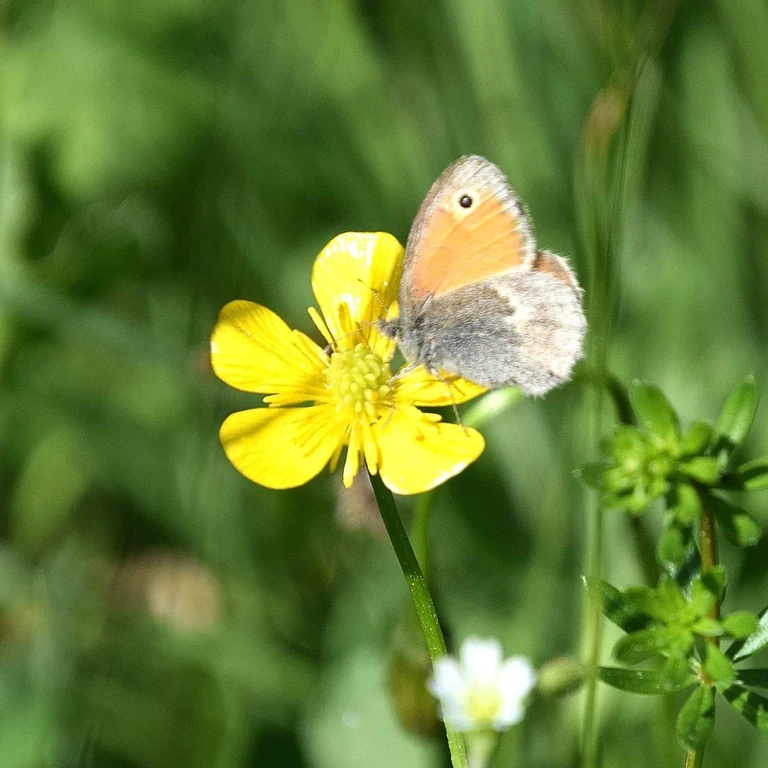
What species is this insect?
Coenonympha pamphilus
